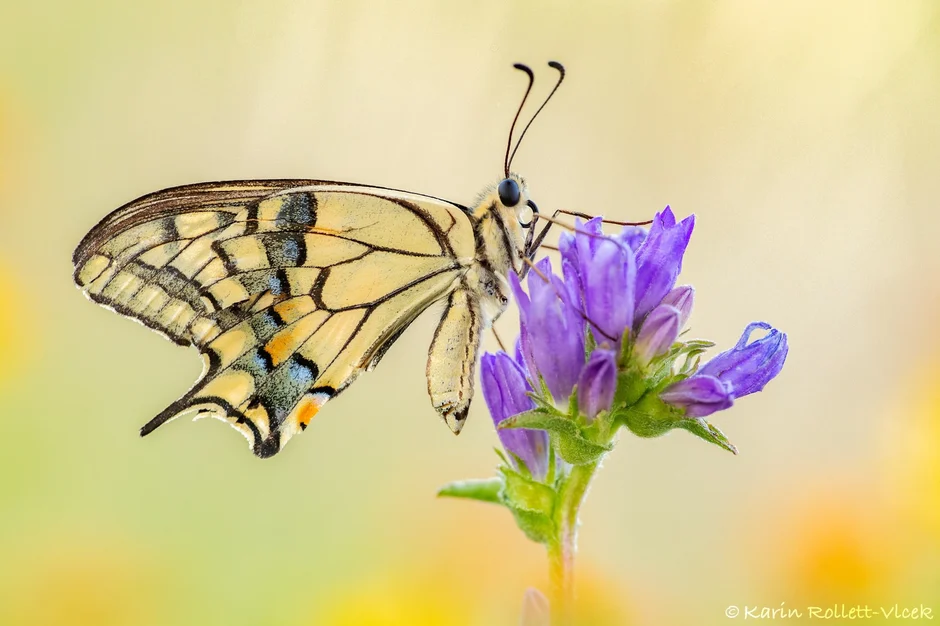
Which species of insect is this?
Papilio machaon
